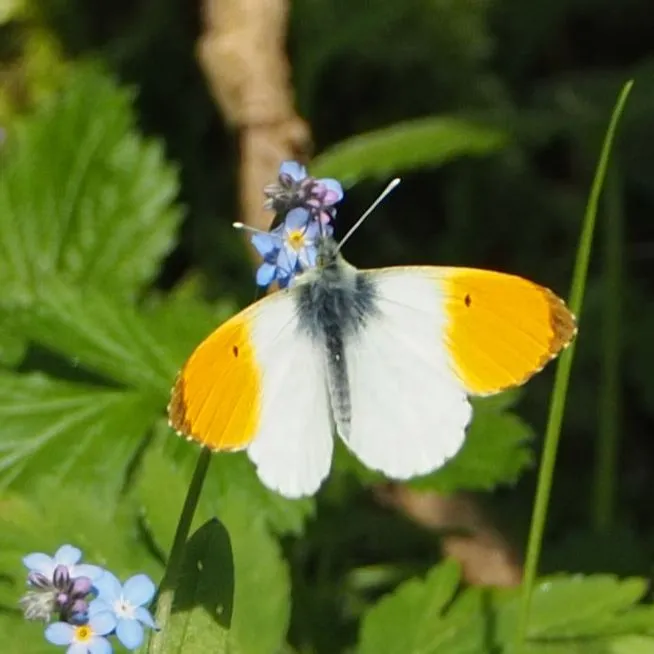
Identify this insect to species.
Anthocharis cardamines
